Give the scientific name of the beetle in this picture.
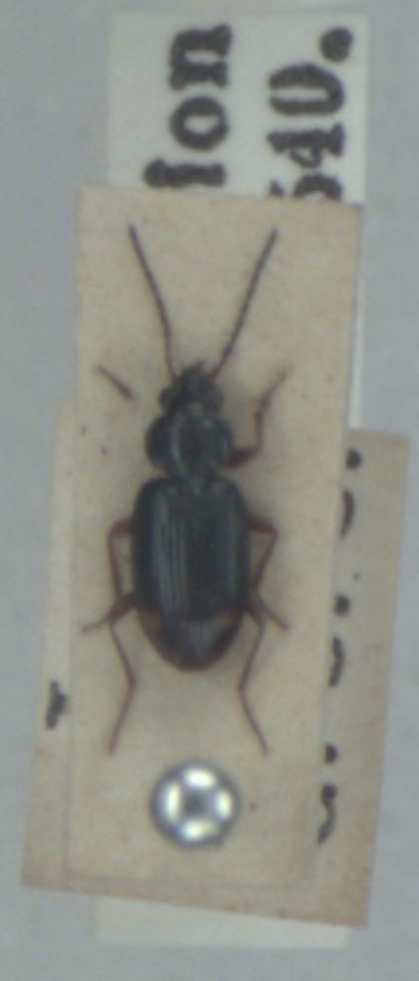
Bembidion biguttatum
